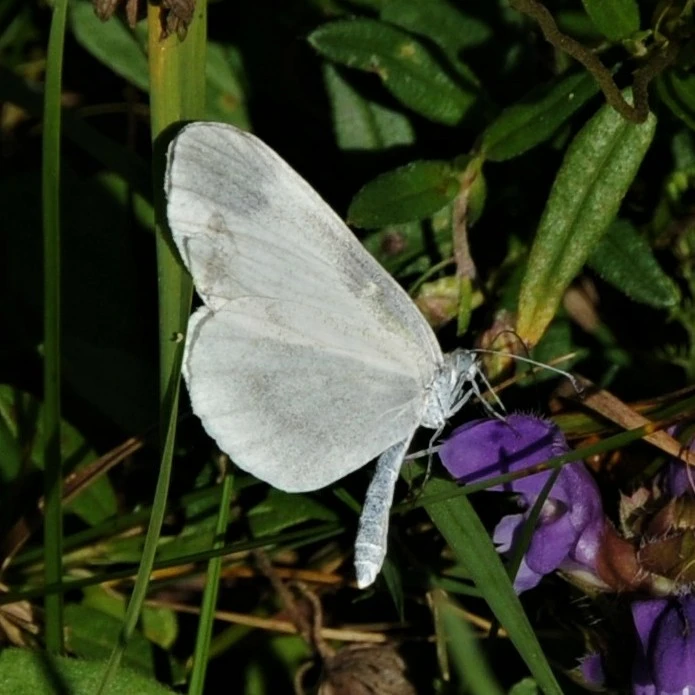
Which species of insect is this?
Leptidea sinapis/juvernica
